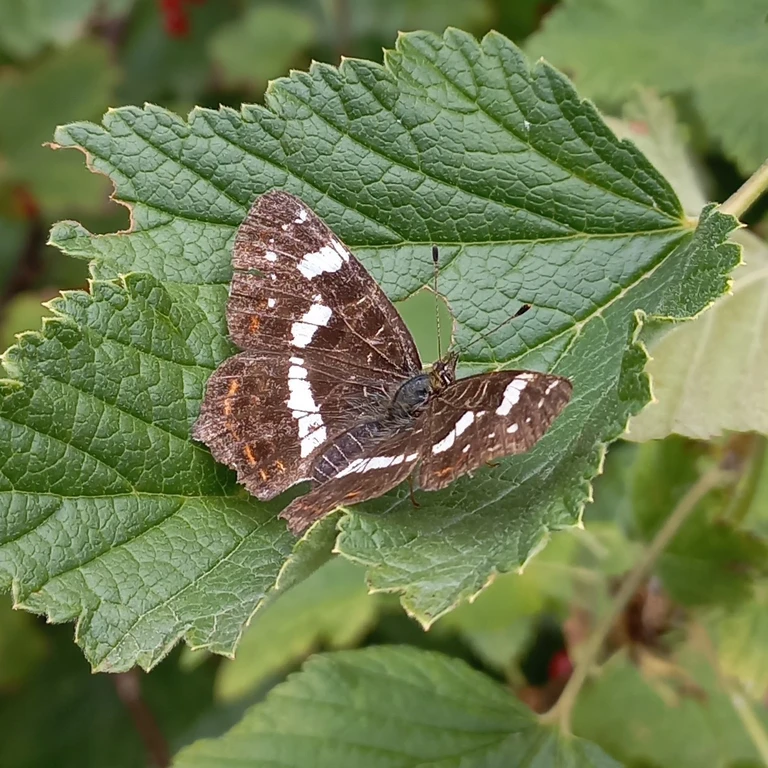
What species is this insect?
Araschnia levana
